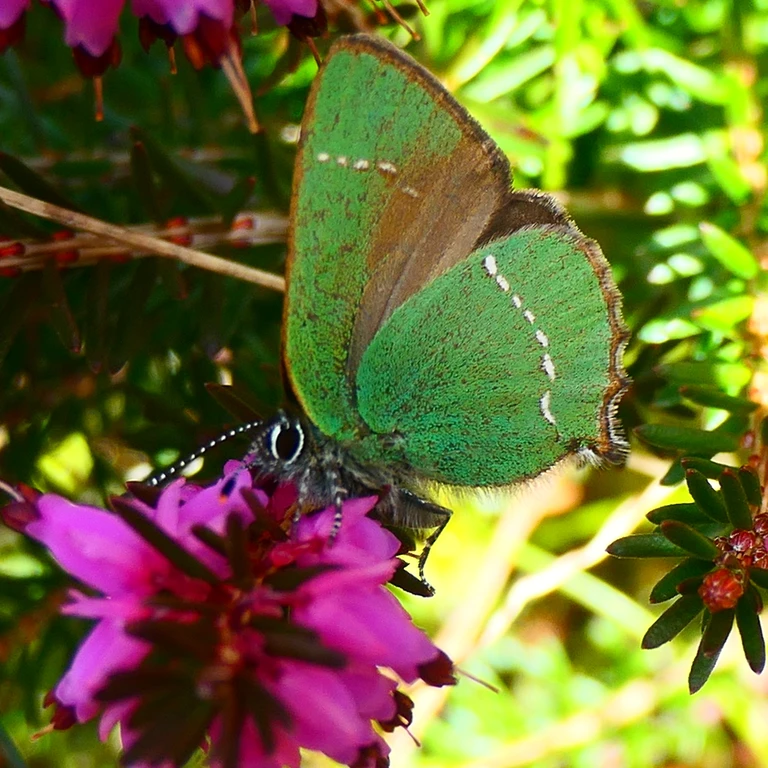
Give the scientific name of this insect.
Callophrys rubi
